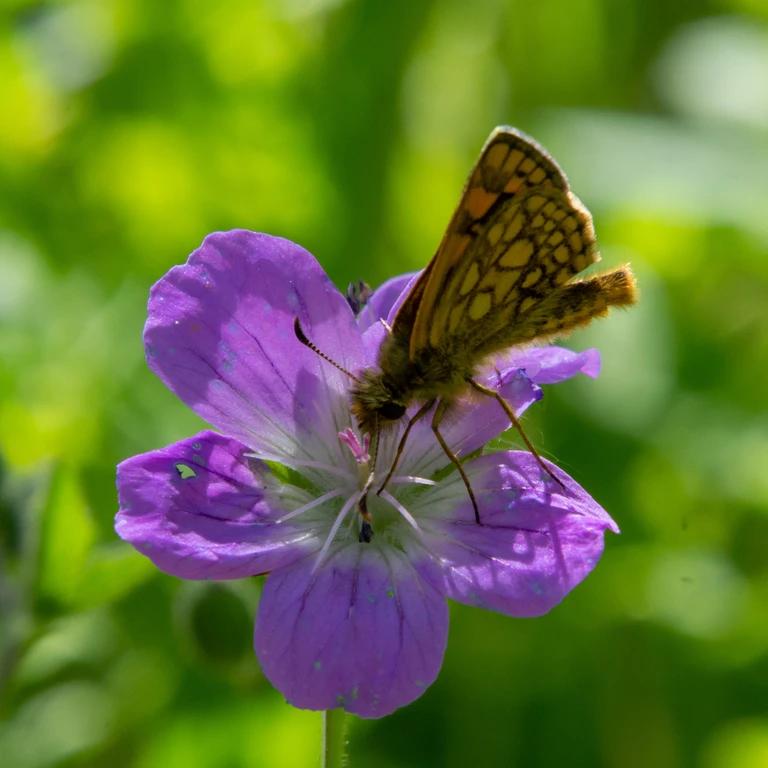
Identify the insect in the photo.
Carterocephalus palaemon
